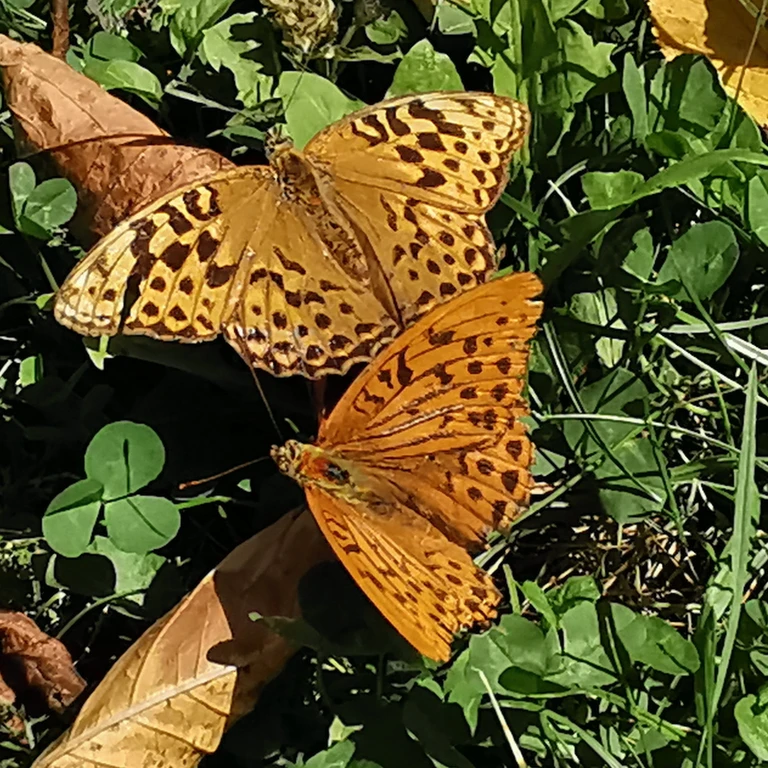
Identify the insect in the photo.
Argynnis paphia
